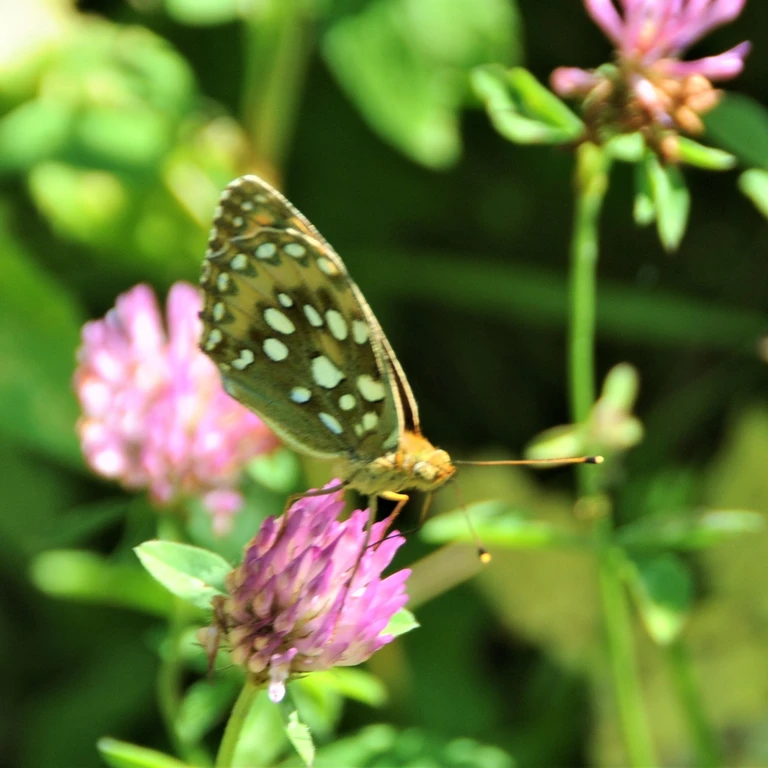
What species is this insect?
Speyeria aglaja
